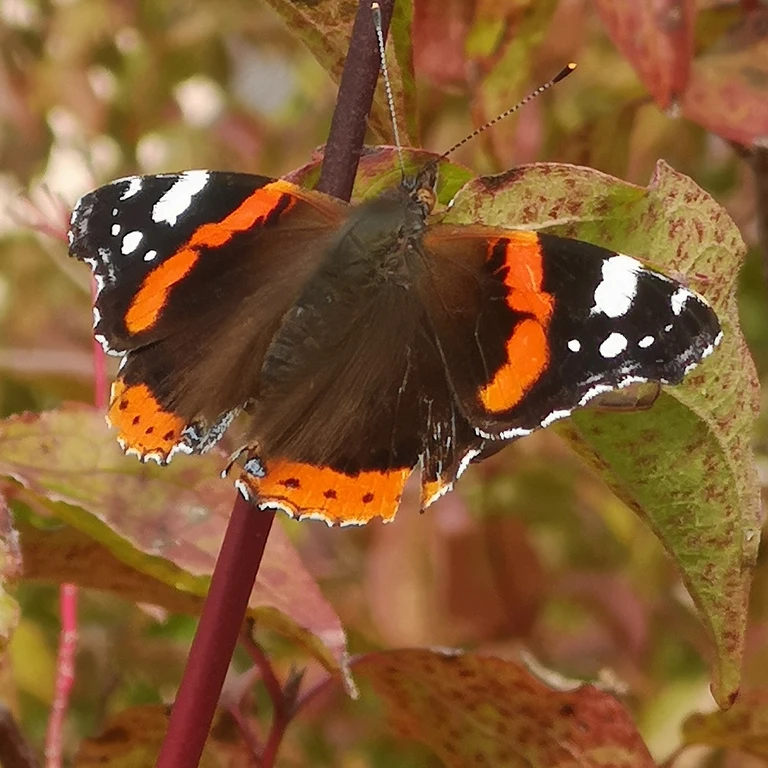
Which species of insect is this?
Vanessa atalanta
